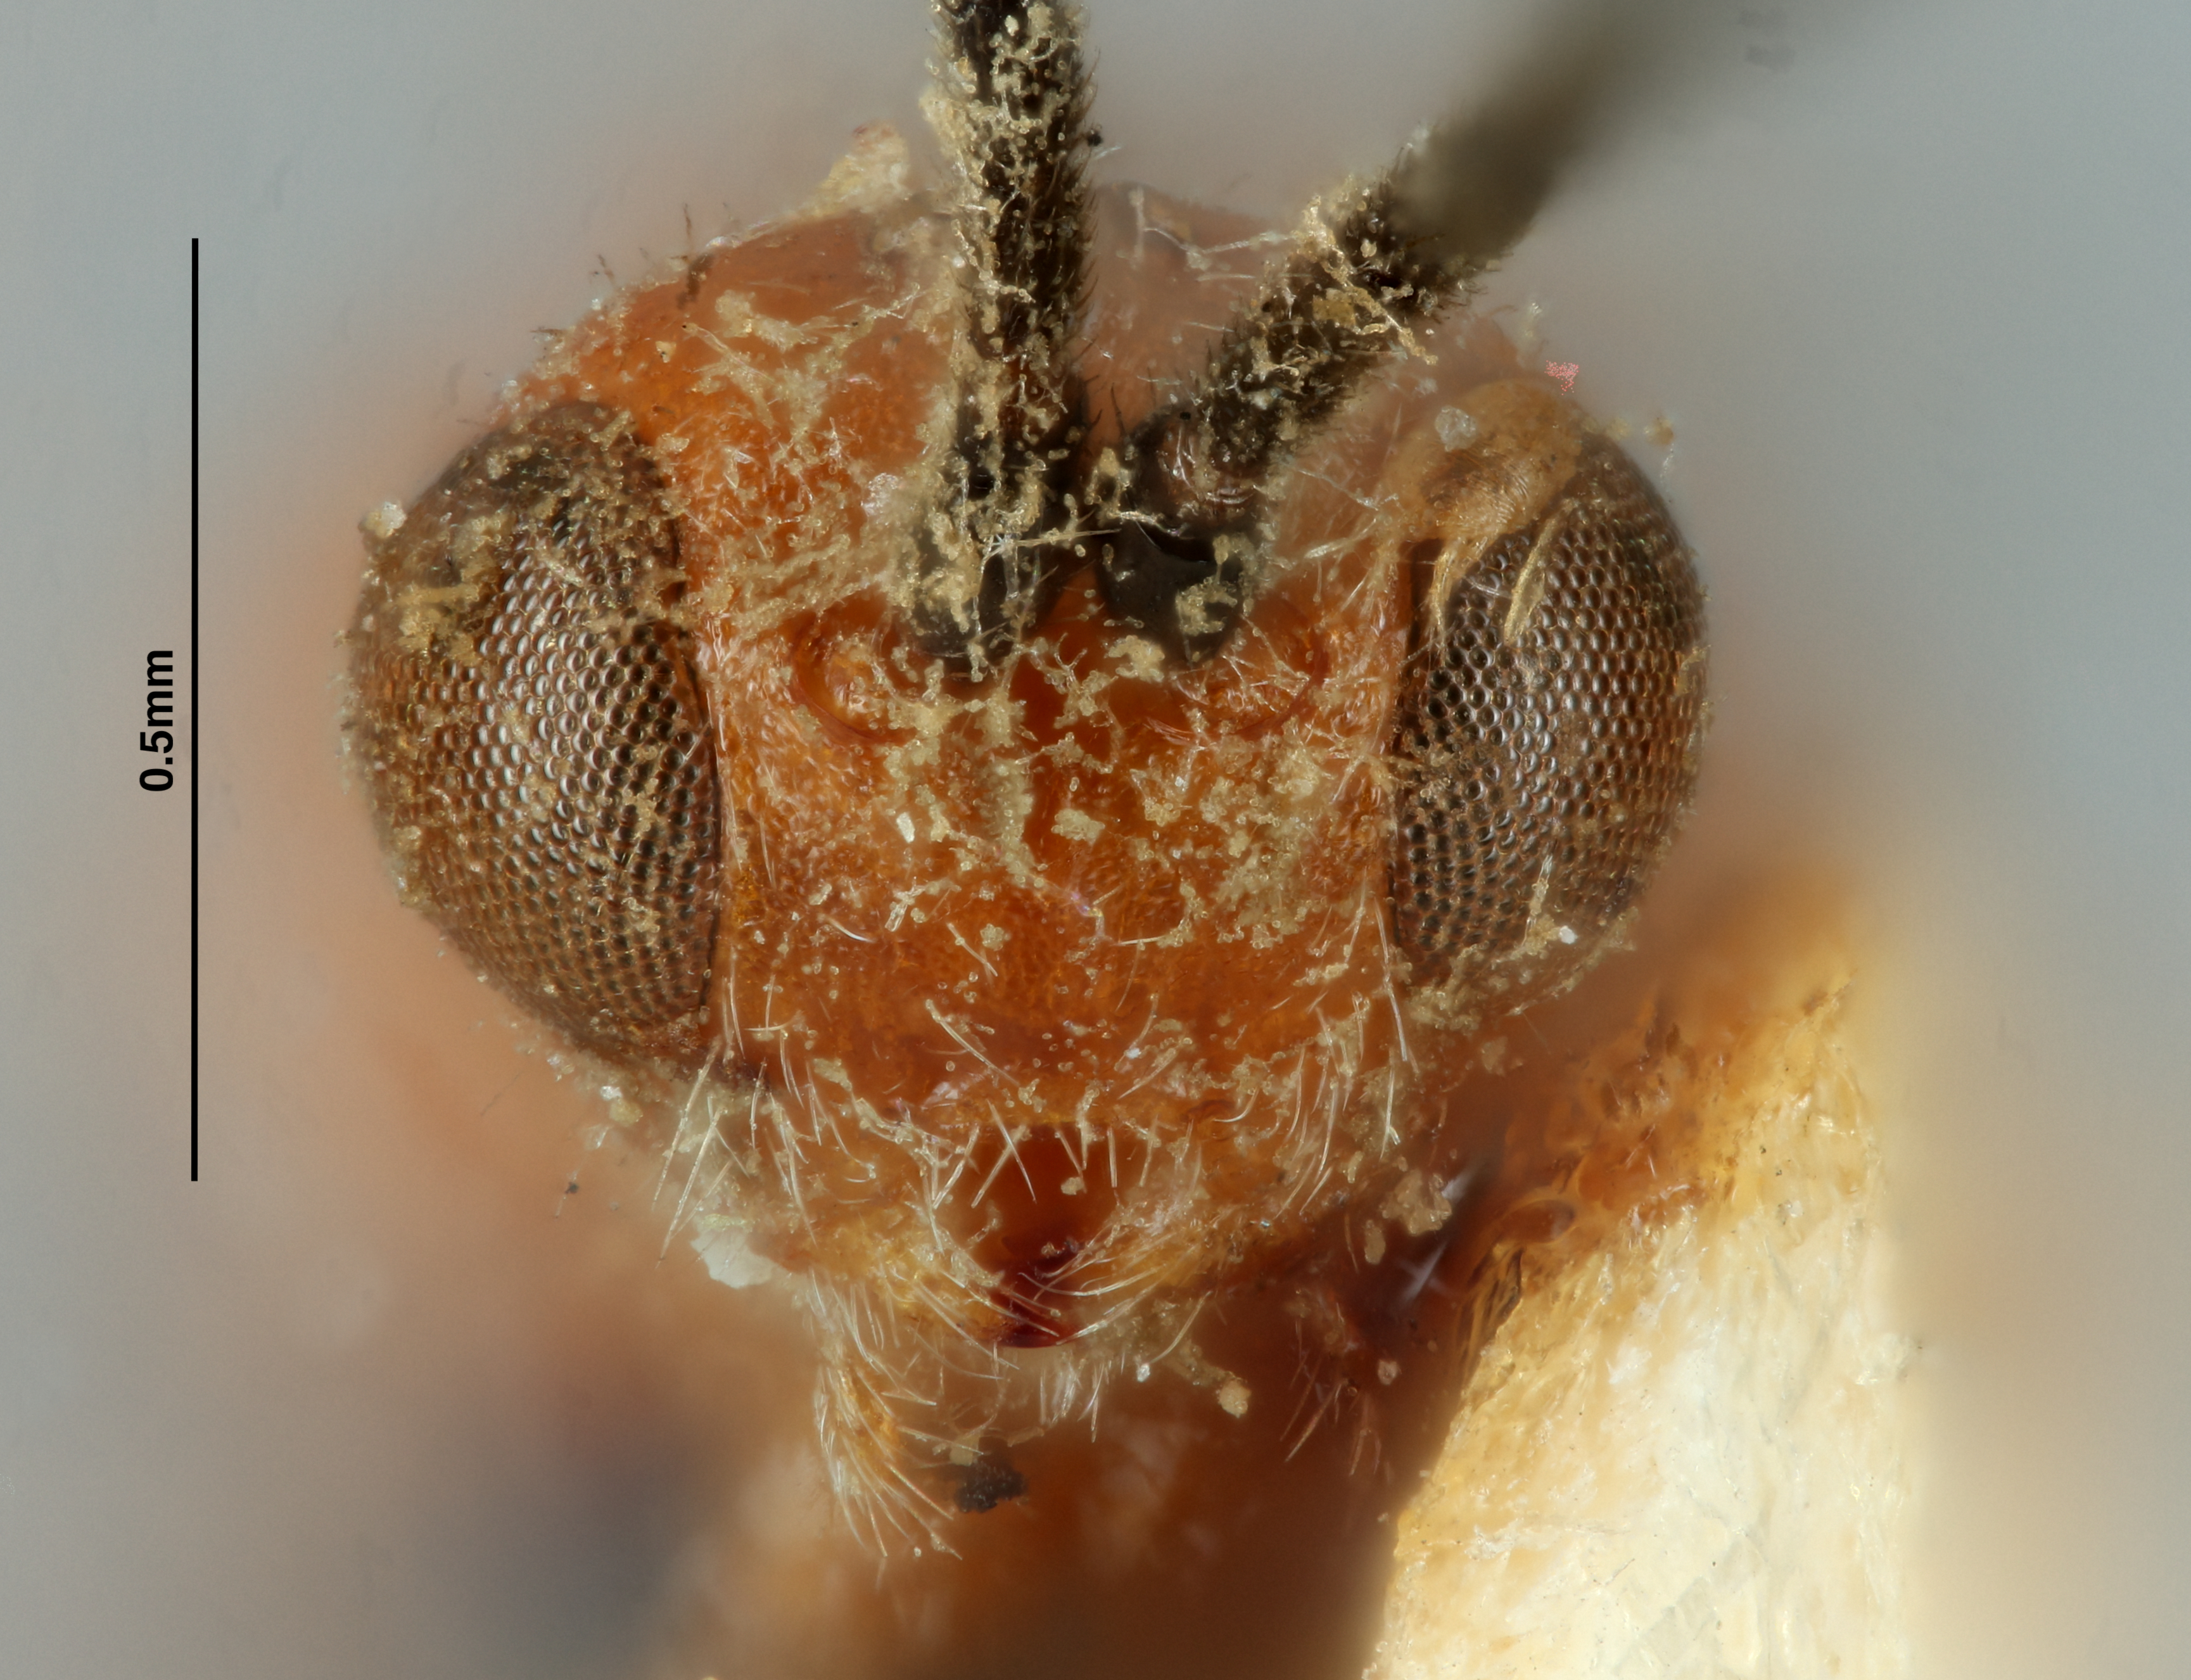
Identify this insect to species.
Microbracon tricolor
